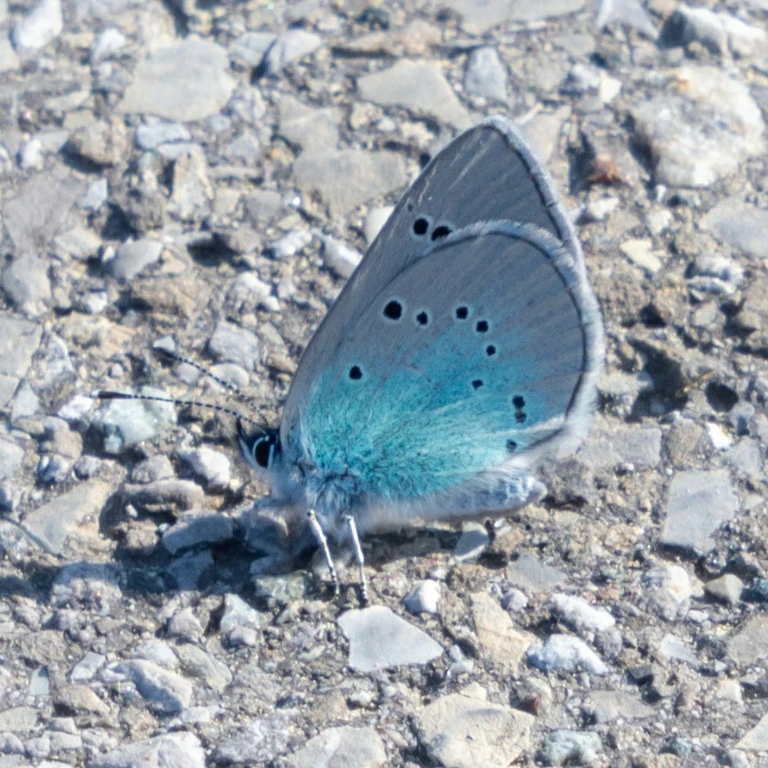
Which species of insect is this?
Glaucopsyche alexis
